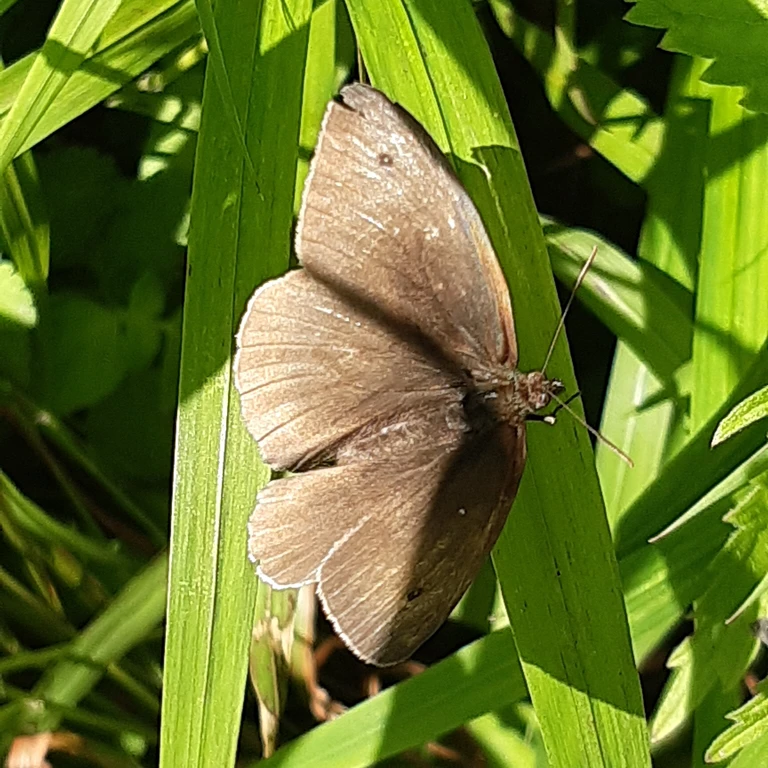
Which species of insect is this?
Aphantopus hyperantus
